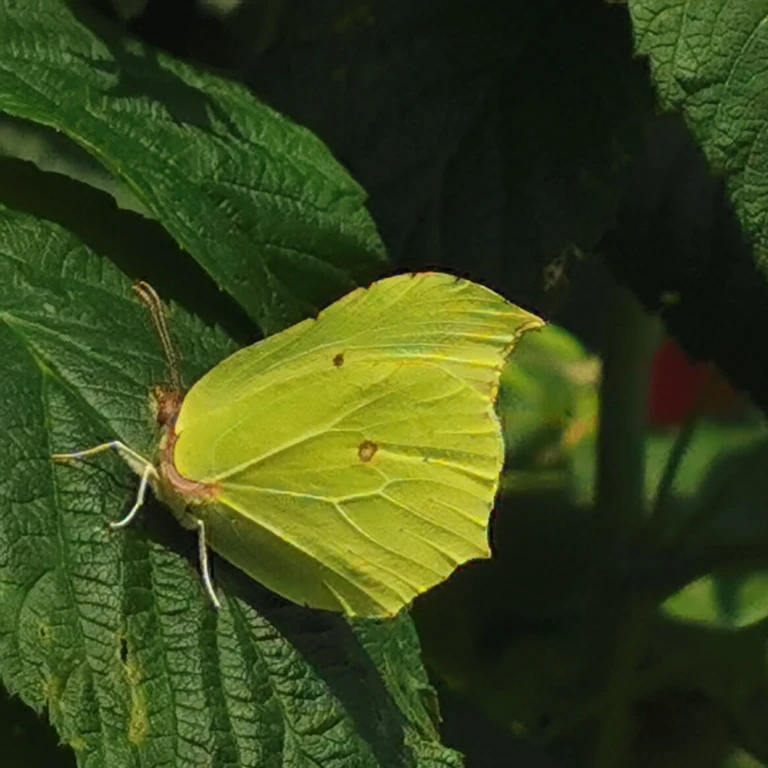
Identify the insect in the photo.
Gonepteryx rhamni
